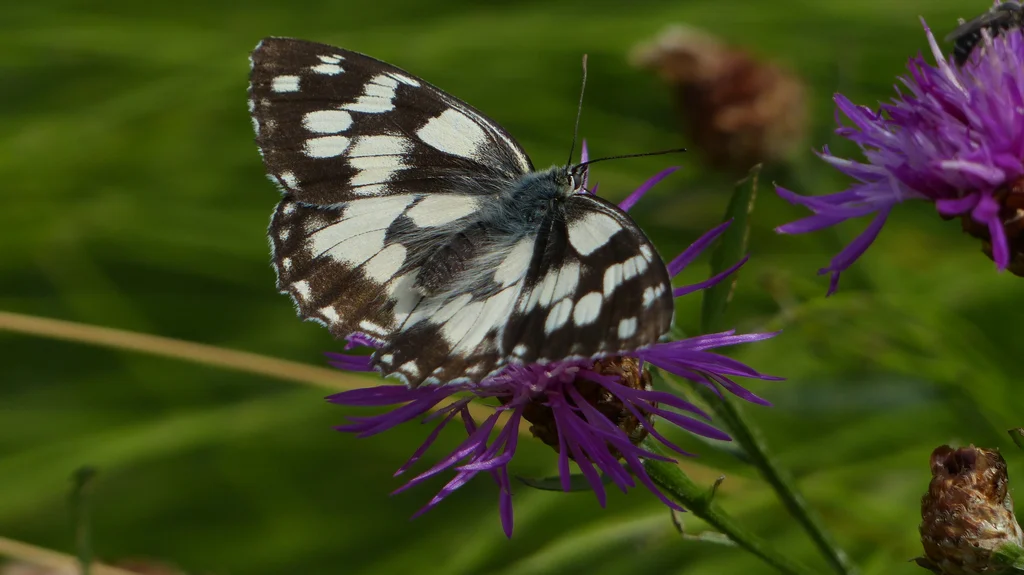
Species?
Melanargia galathea
